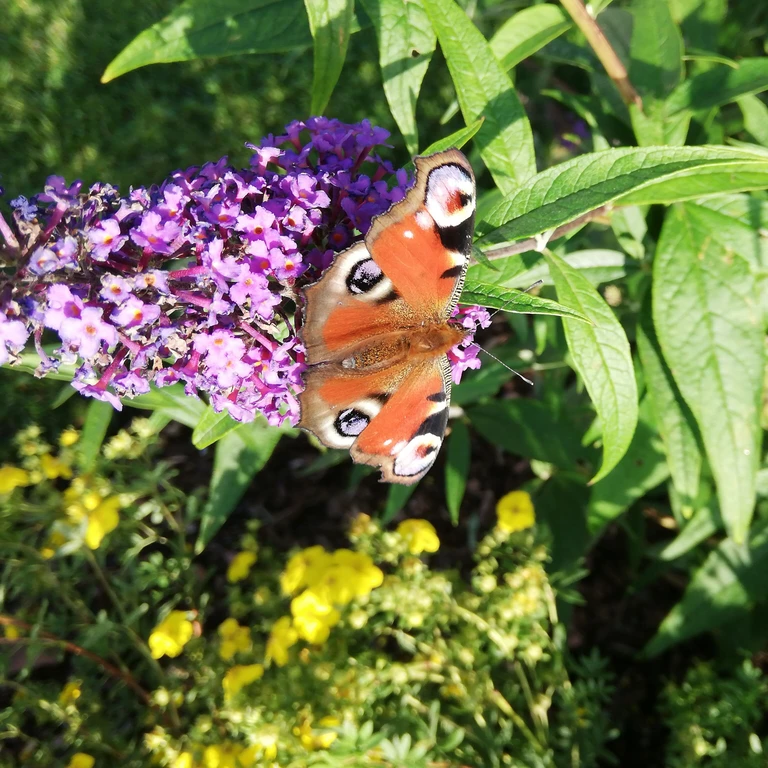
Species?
Aglais io
